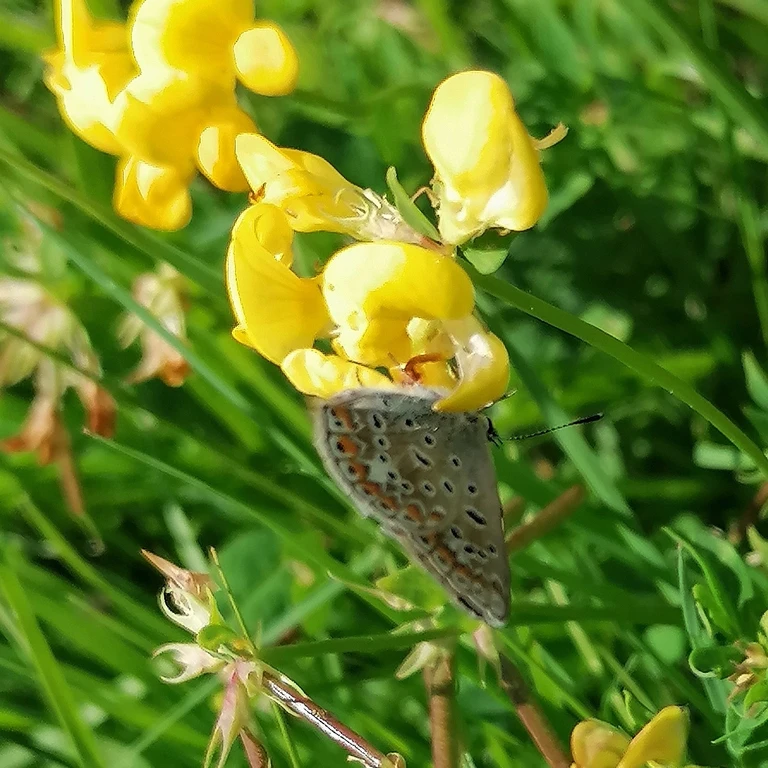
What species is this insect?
Polyommatus icarus
